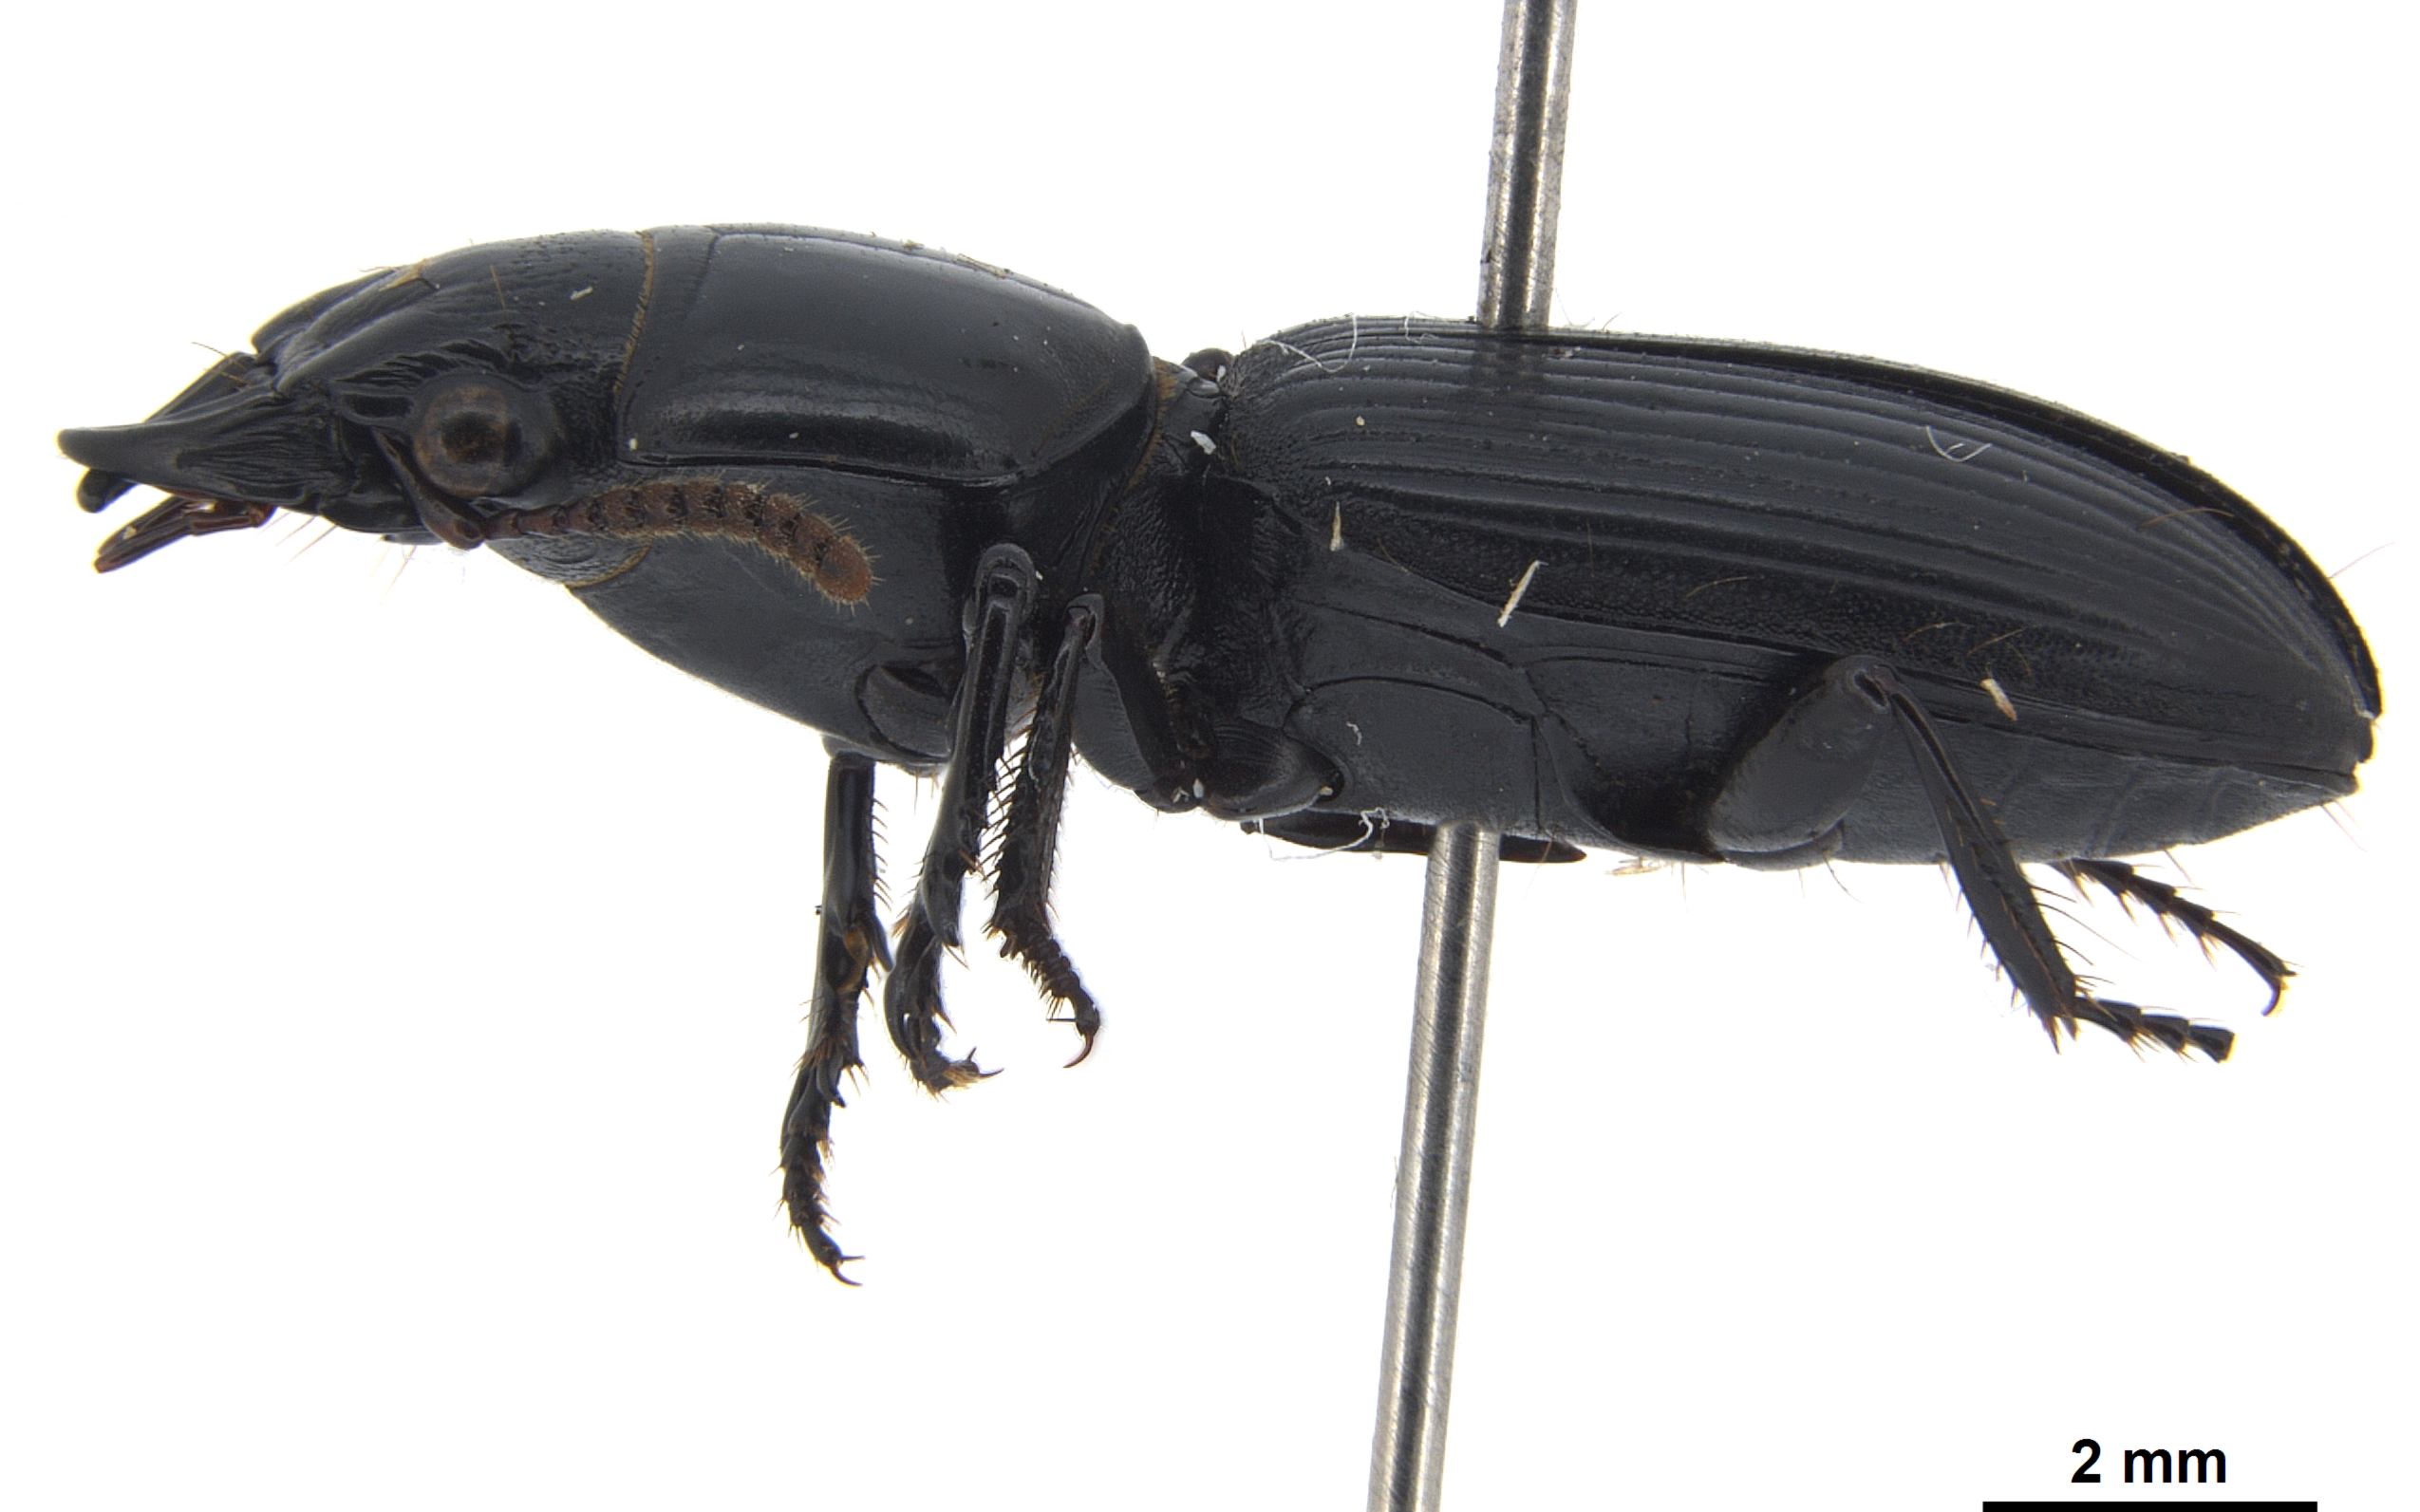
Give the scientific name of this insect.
Distichus ebeninus
